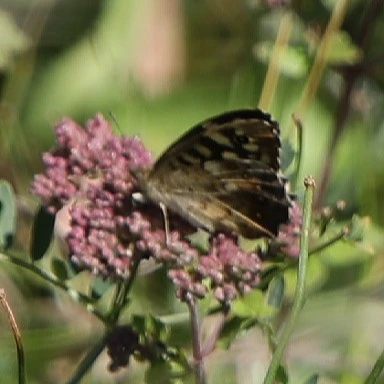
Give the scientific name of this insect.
Pararge aegeria
